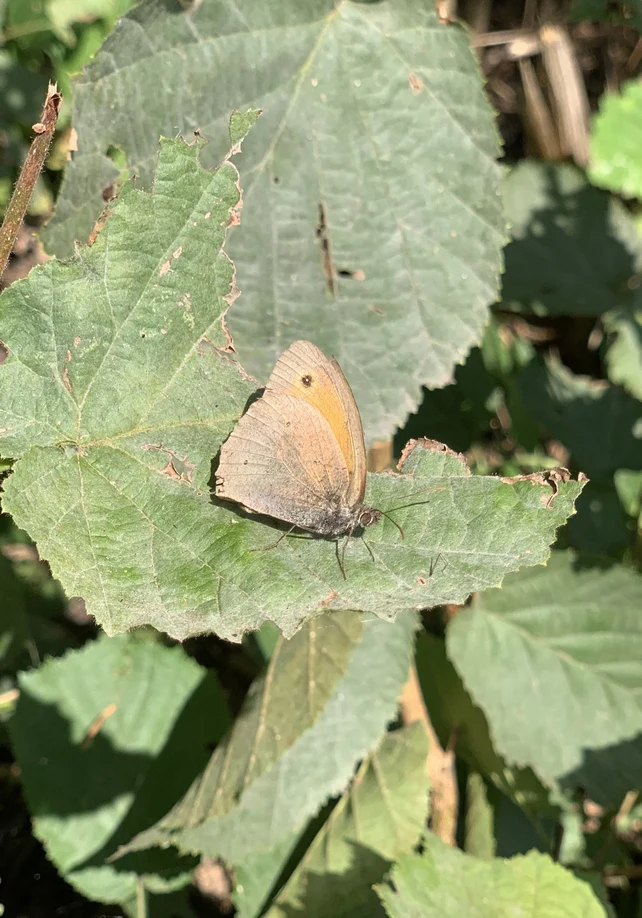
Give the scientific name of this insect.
Maniola jurtina
